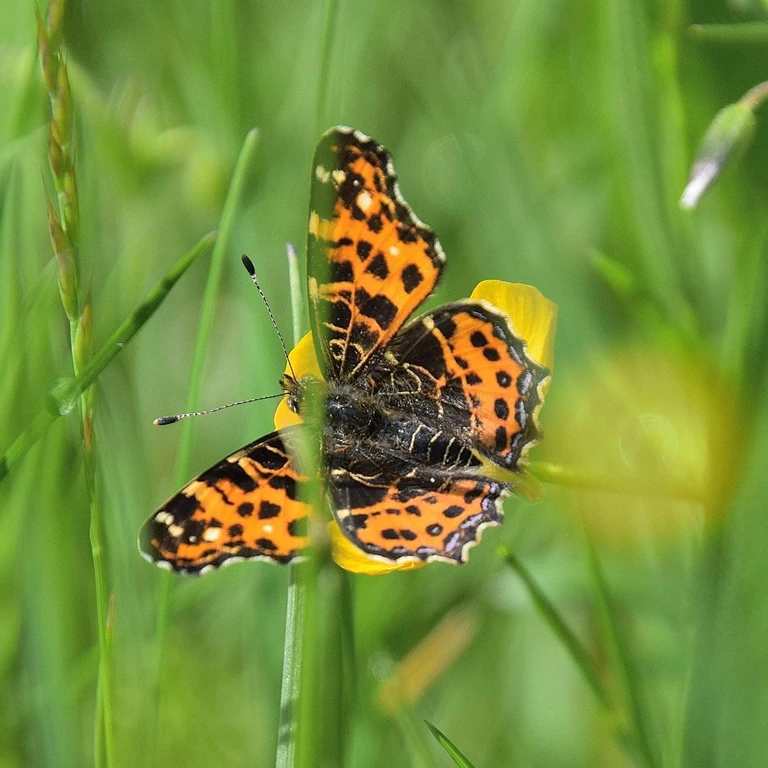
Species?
Araschnia levana
